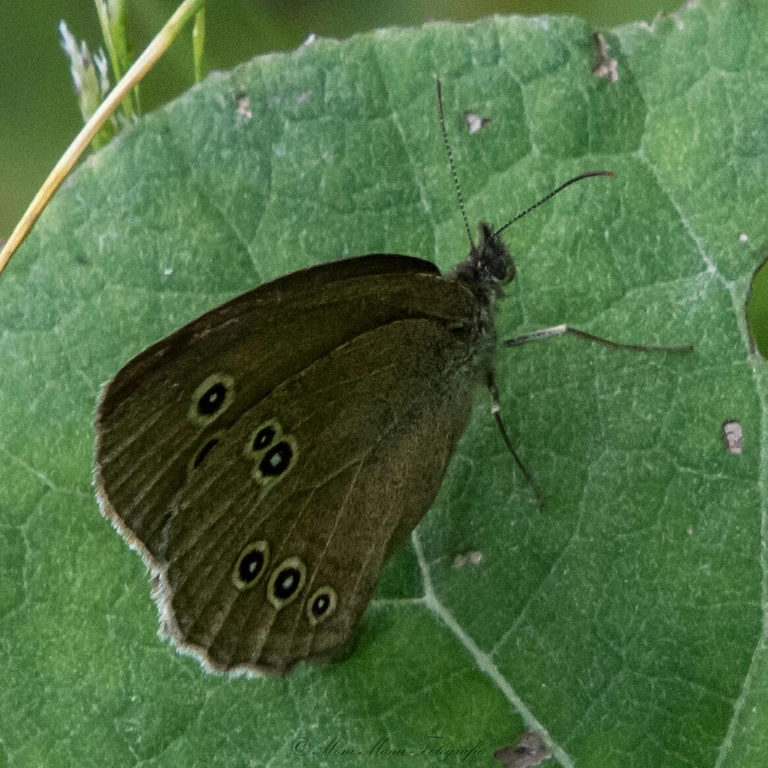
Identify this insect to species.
Aphantopus hyperantus
